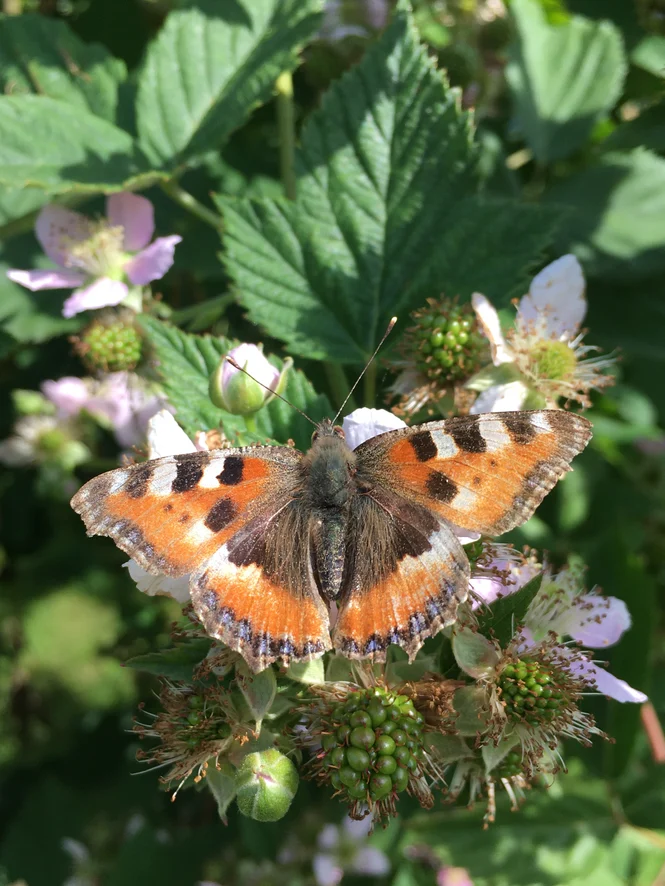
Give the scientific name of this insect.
Aglais urticae
